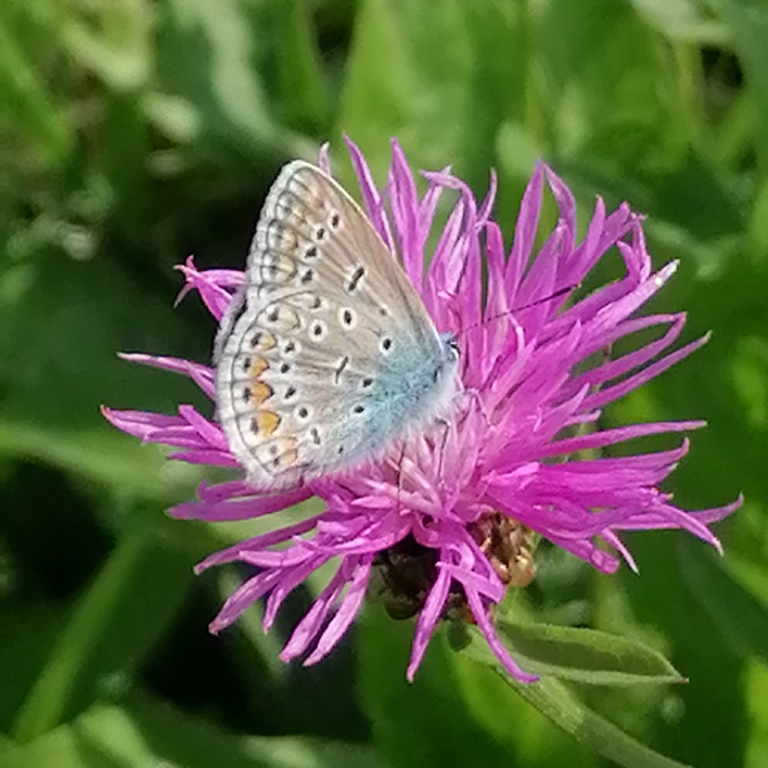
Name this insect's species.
Polyommatus icarus
